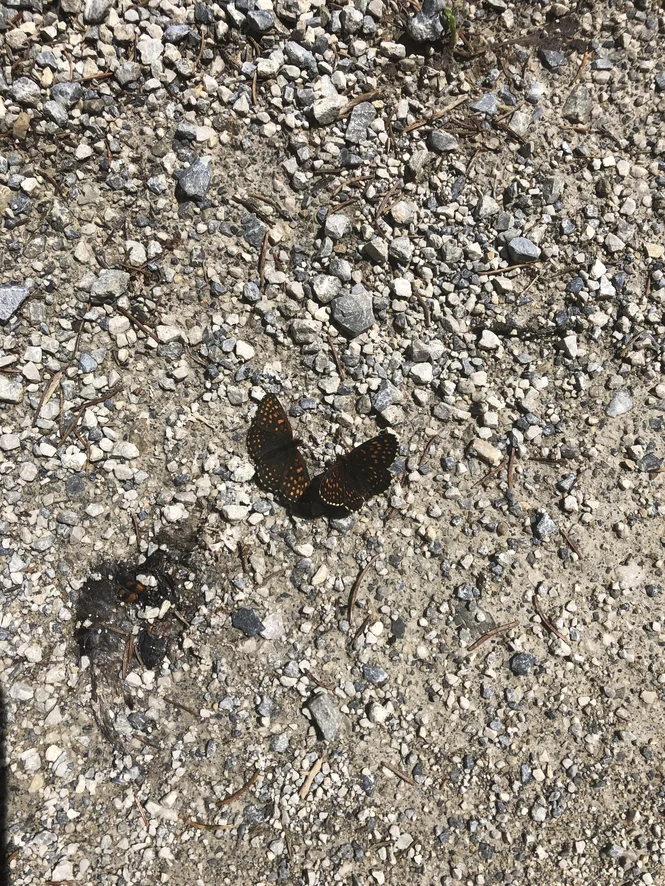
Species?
Melitaea diamina
